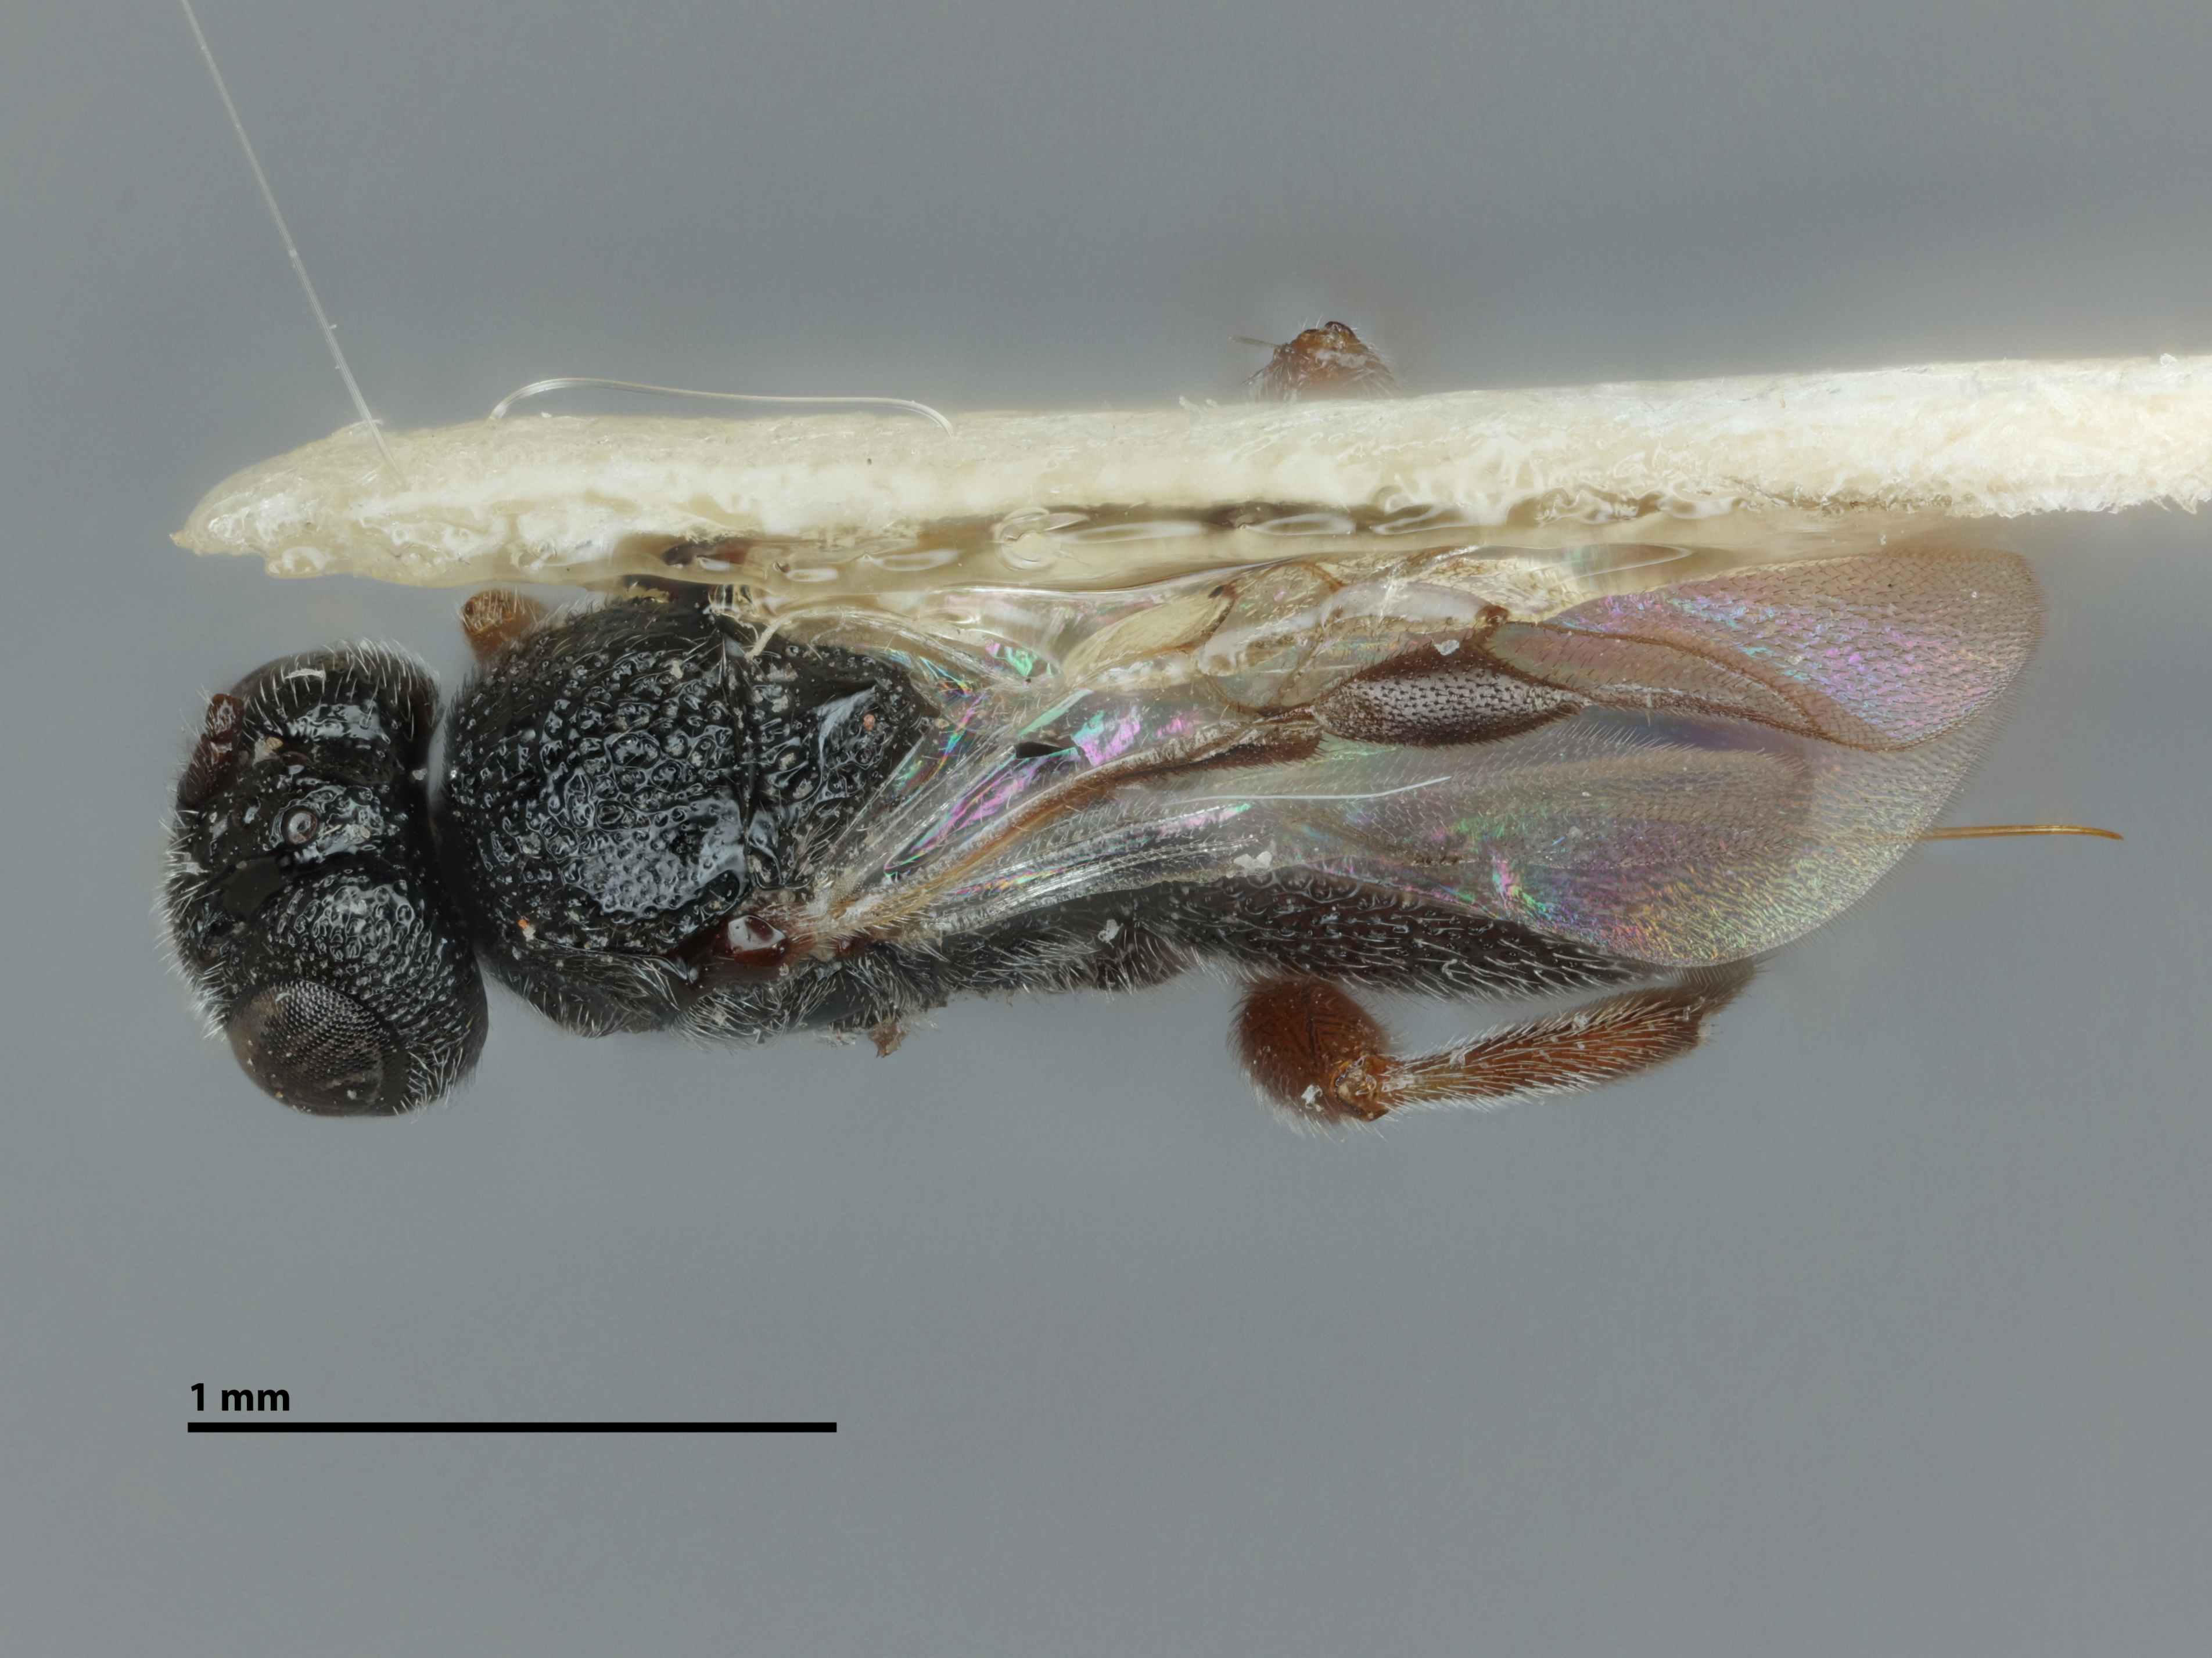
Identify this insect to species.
Urosigalphus aquilus
